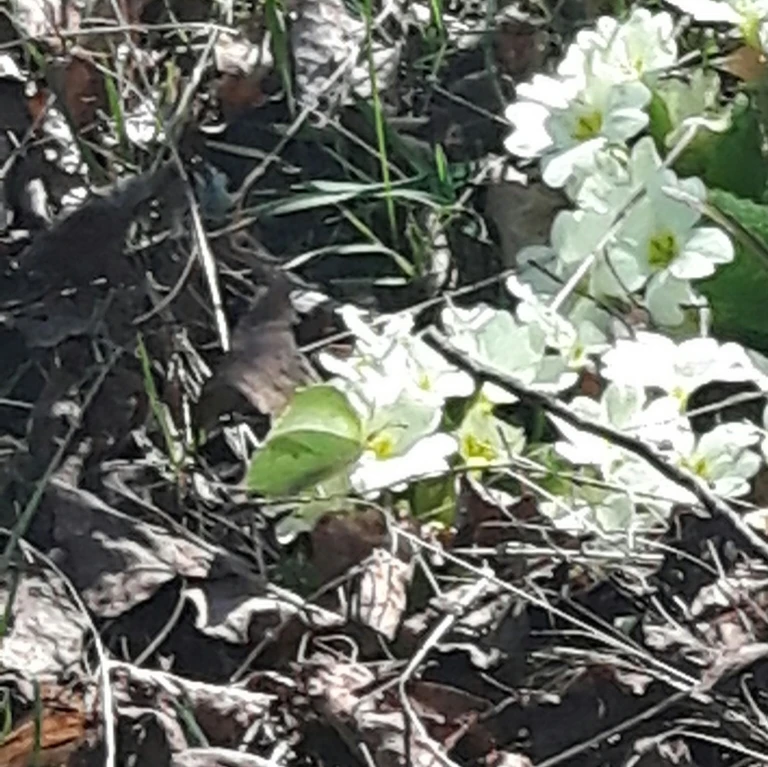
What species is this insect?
Gonepteryx rhamni
